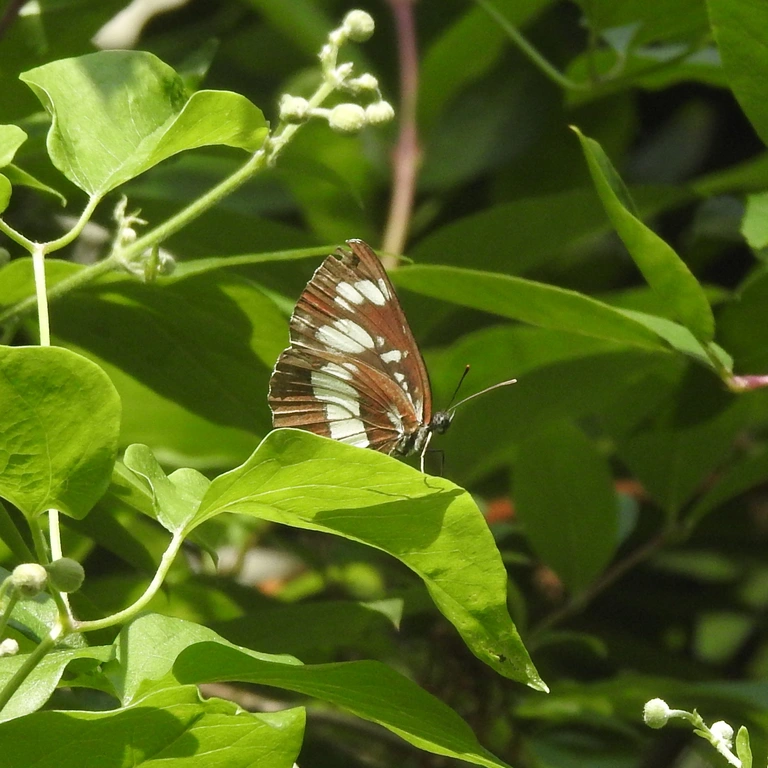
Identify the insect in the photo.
Neptis rivularis
